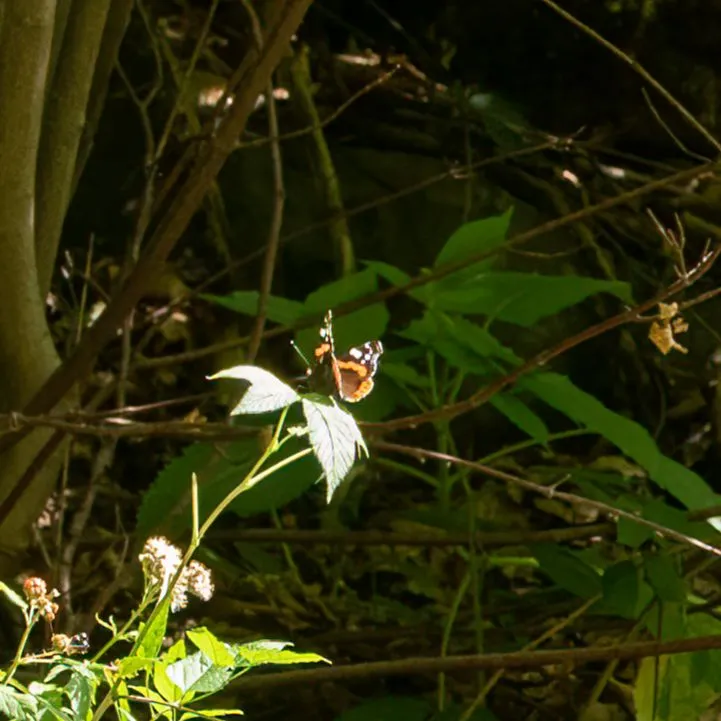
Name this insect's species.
Vanessa atalanta
